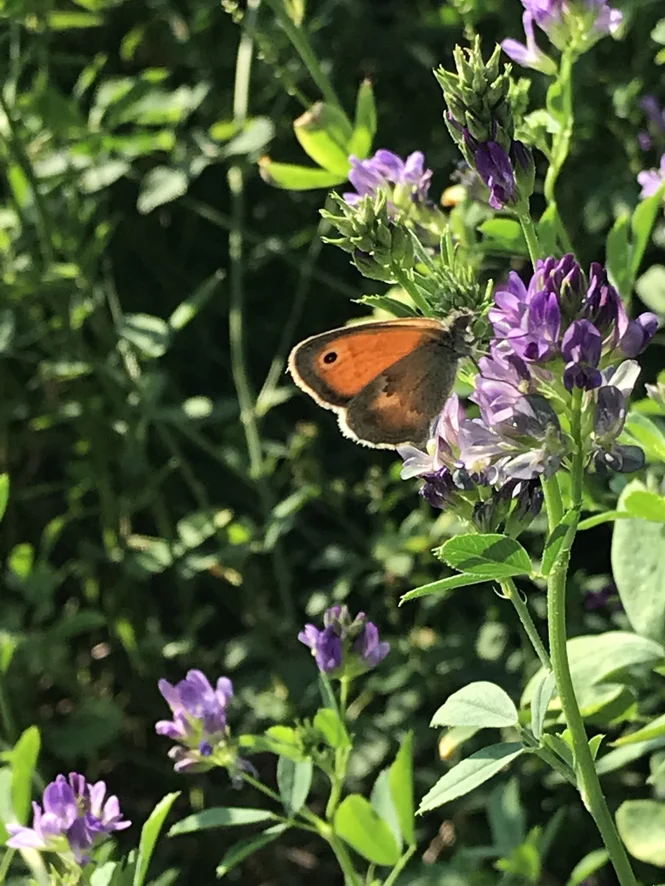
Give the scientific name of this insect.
Coenonympha pamphilus
